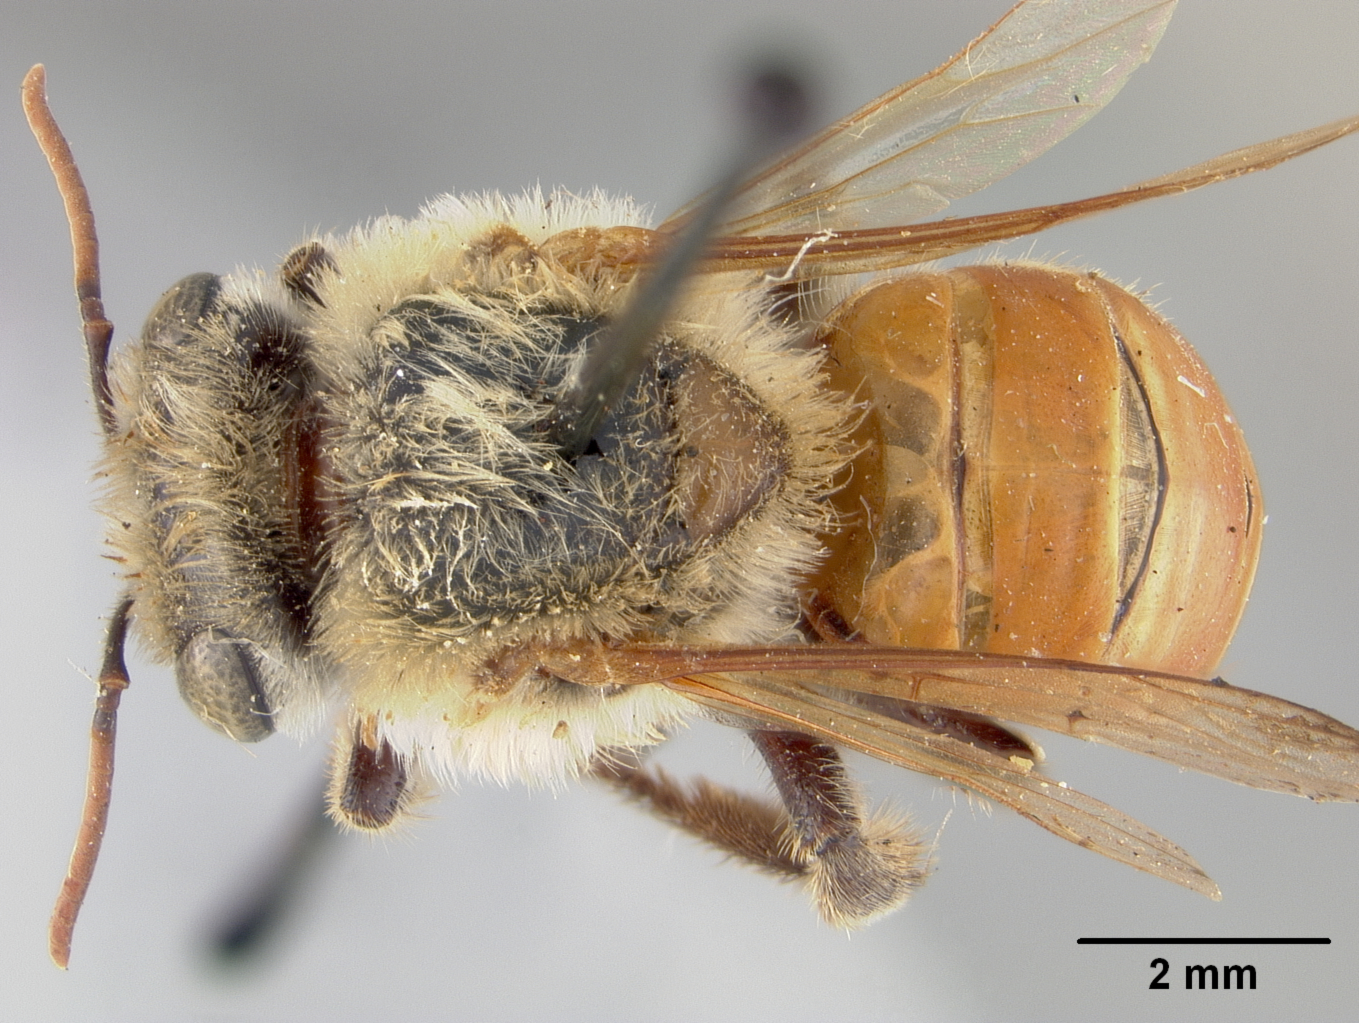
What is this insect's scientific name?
Melipona mimetica
